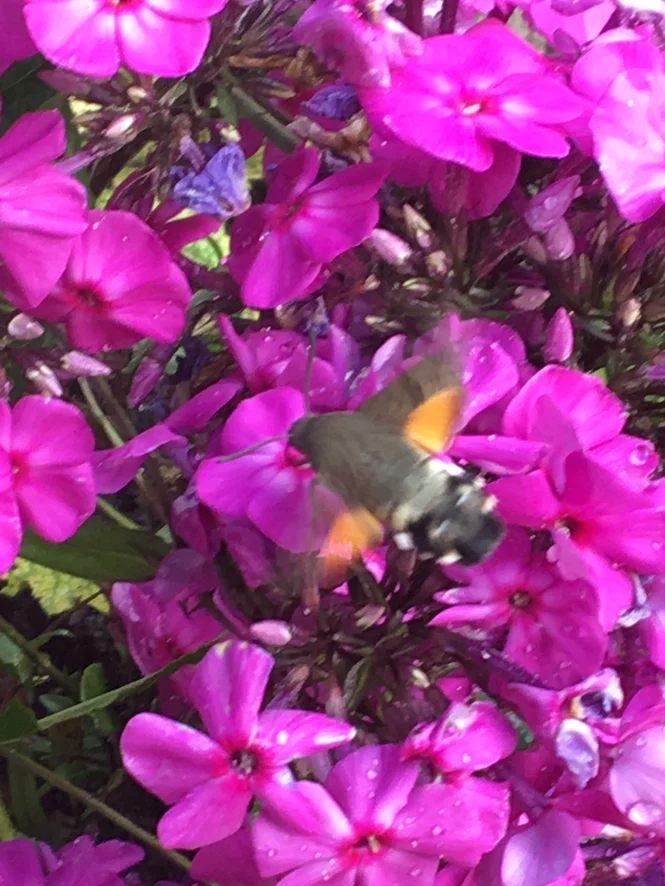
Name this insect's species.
Macroglossum stellatarum
